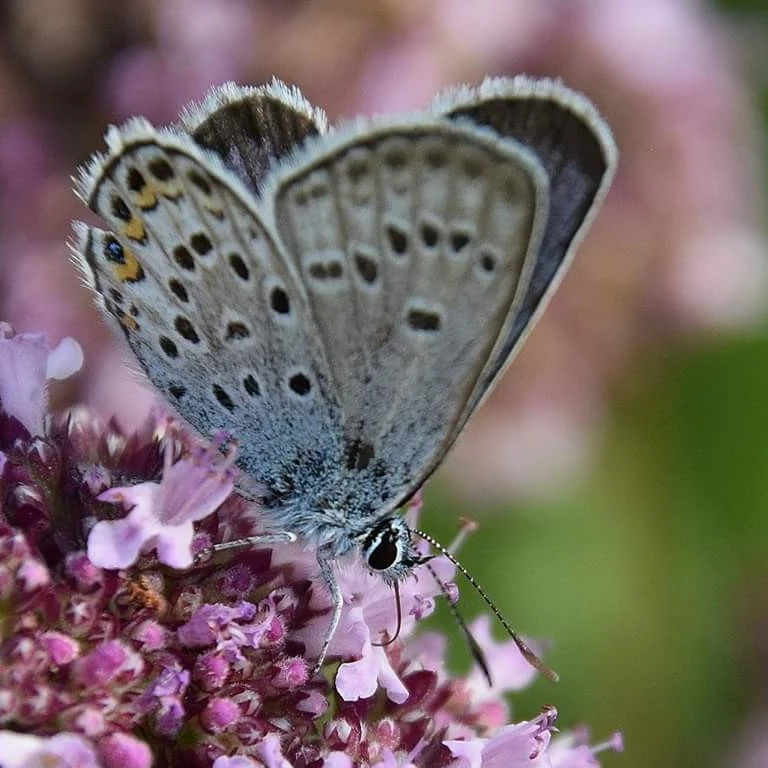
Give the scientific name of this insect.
Plebejus argus
